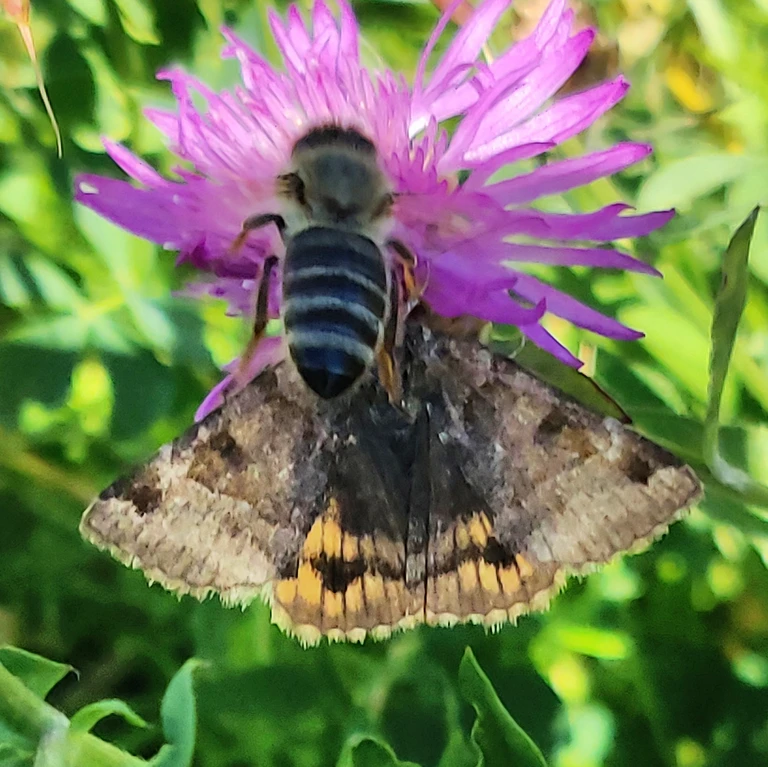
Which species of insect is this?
Euclidia glyphica
